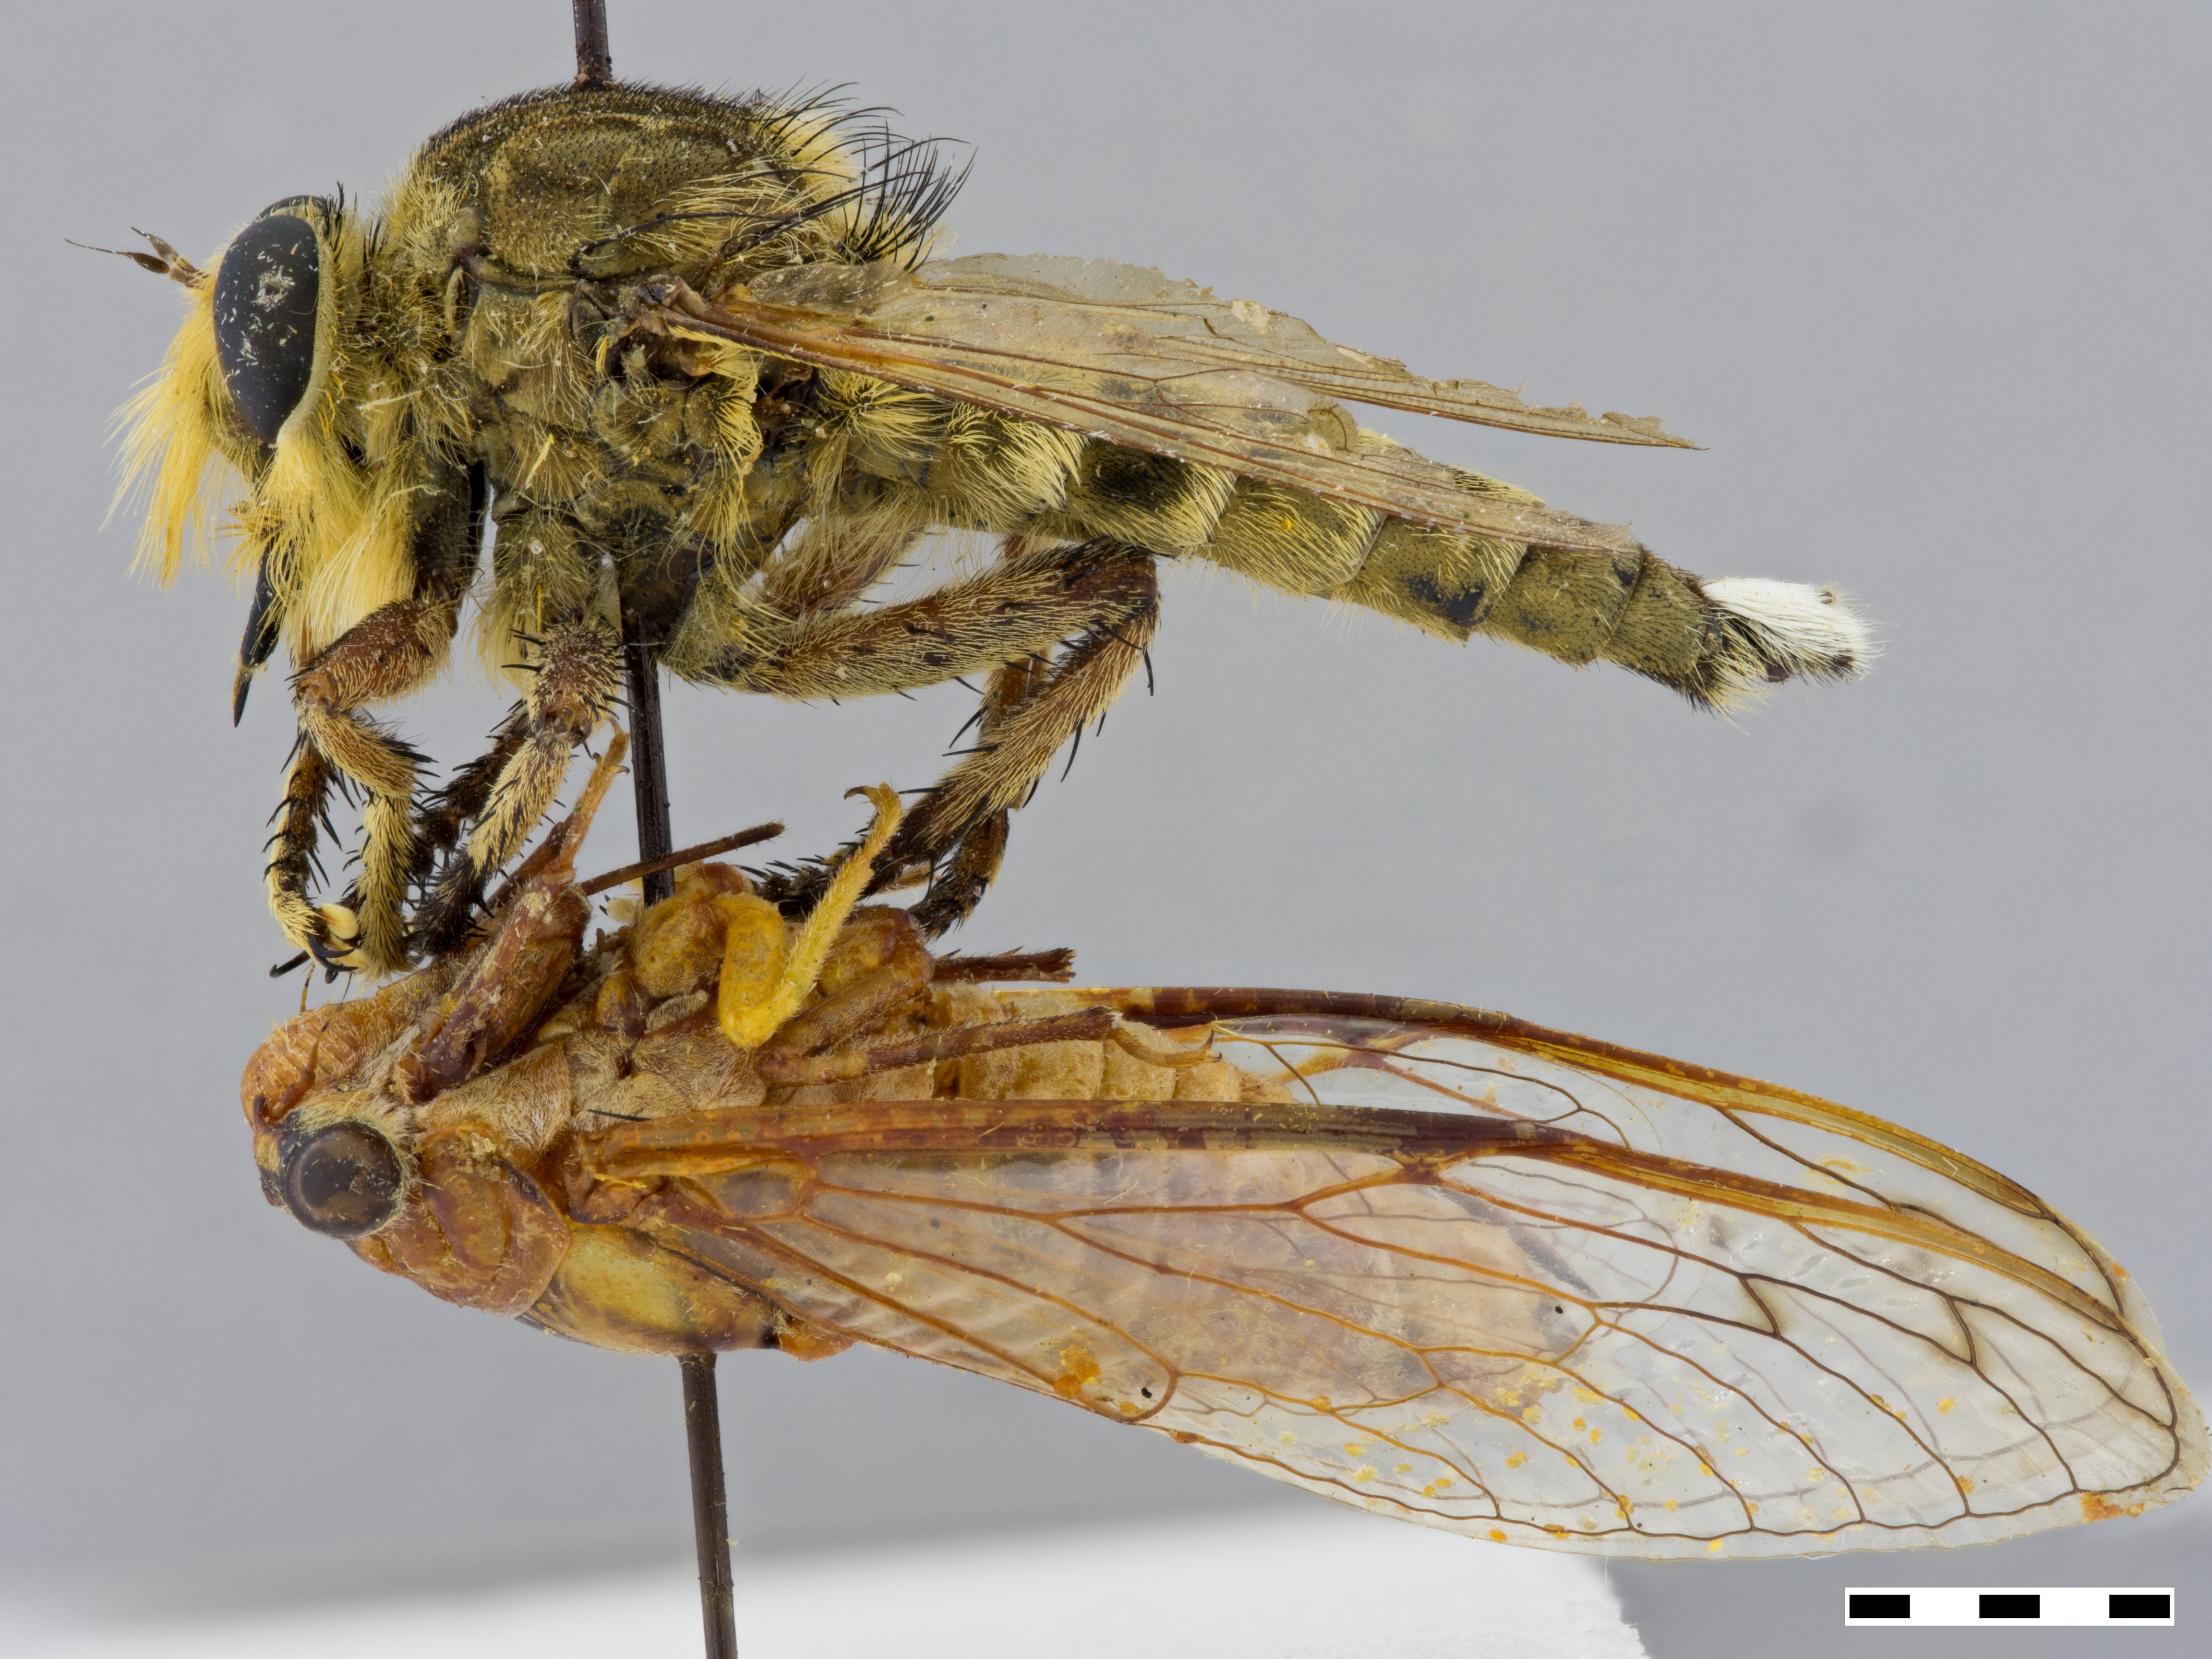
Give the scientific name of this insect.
Promachus rufipes
